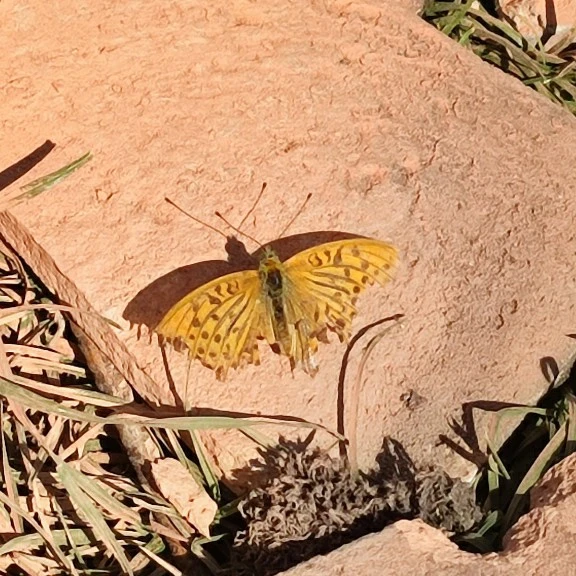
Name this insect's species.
Argynnis paphia
